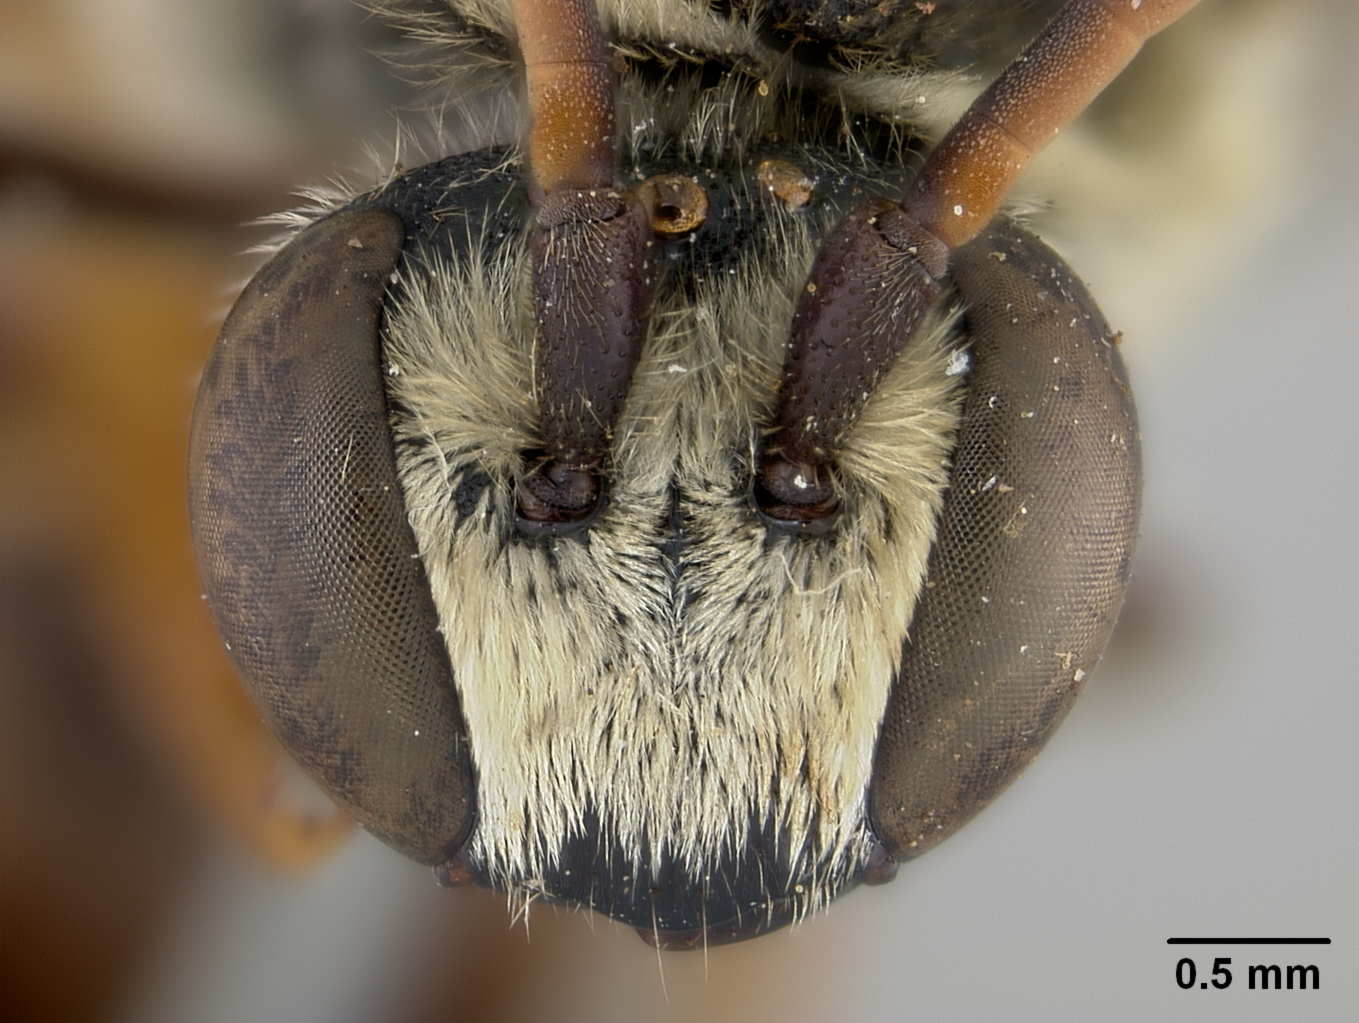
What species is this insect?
Nomia wickhami
